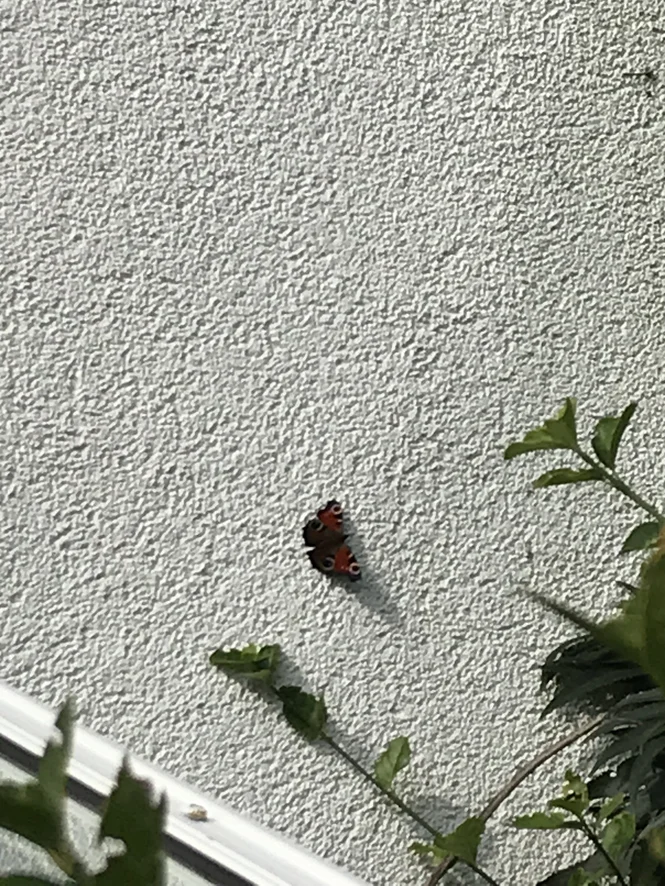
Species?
Aglais io
